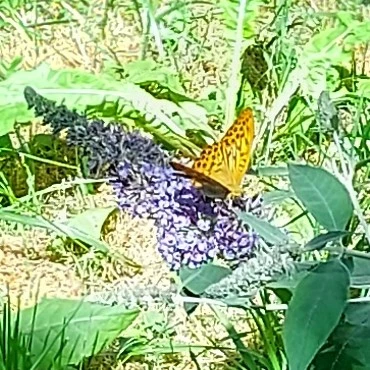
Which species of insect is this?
Argynnis paphia
